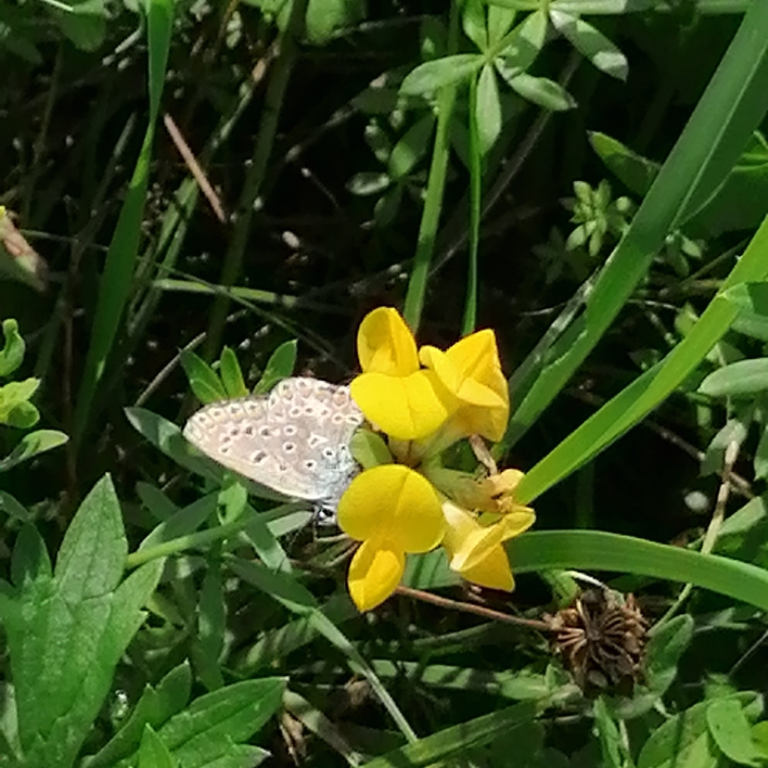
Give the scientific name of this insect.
Polyommatus icarus
